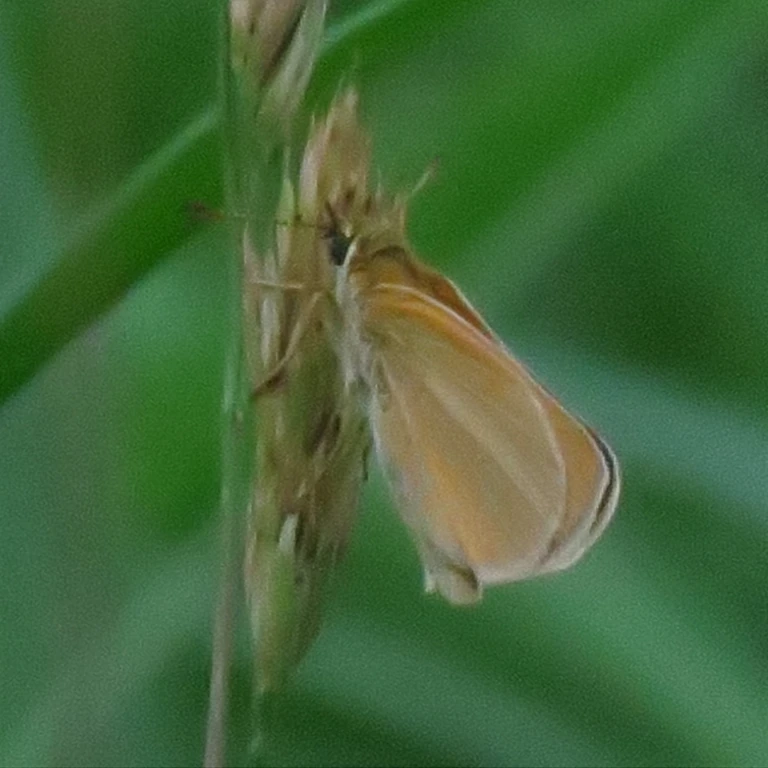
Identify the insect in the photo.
Thymelicus lineola
